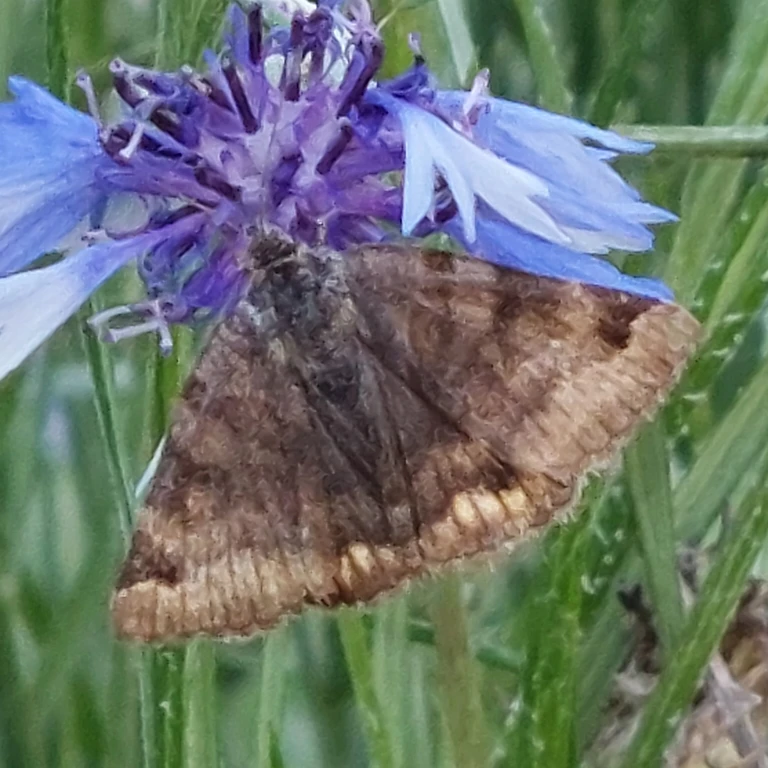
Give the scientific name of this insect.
Euclidia glyphica
